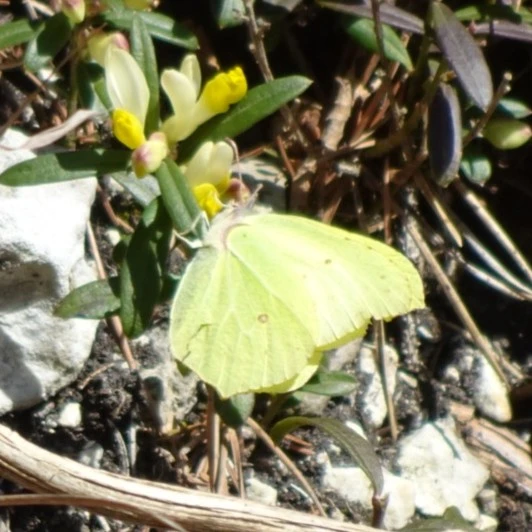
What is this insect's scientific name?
Gonepteryx rhamni
